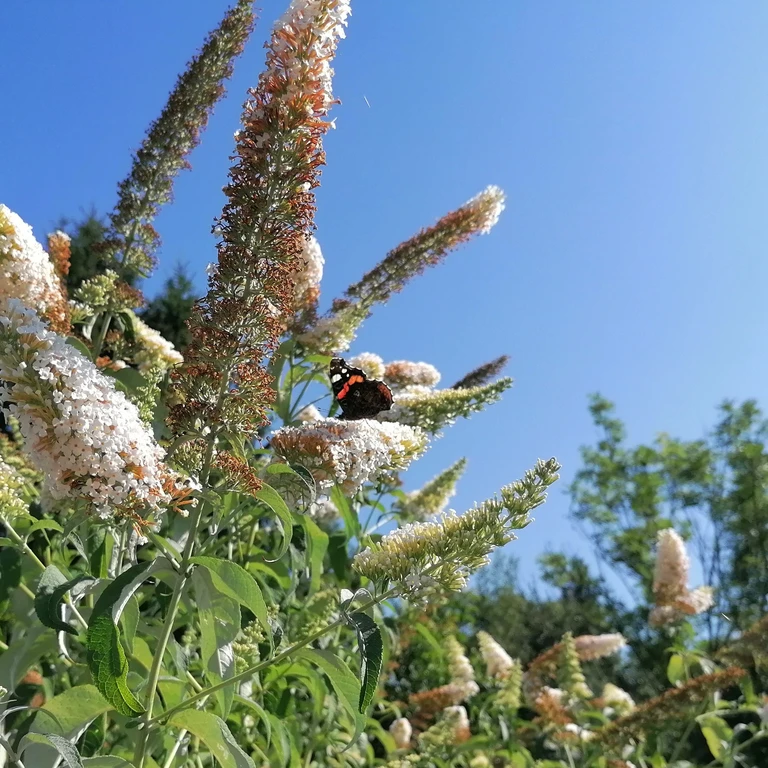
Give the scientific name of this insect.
Vanessa atalanta
